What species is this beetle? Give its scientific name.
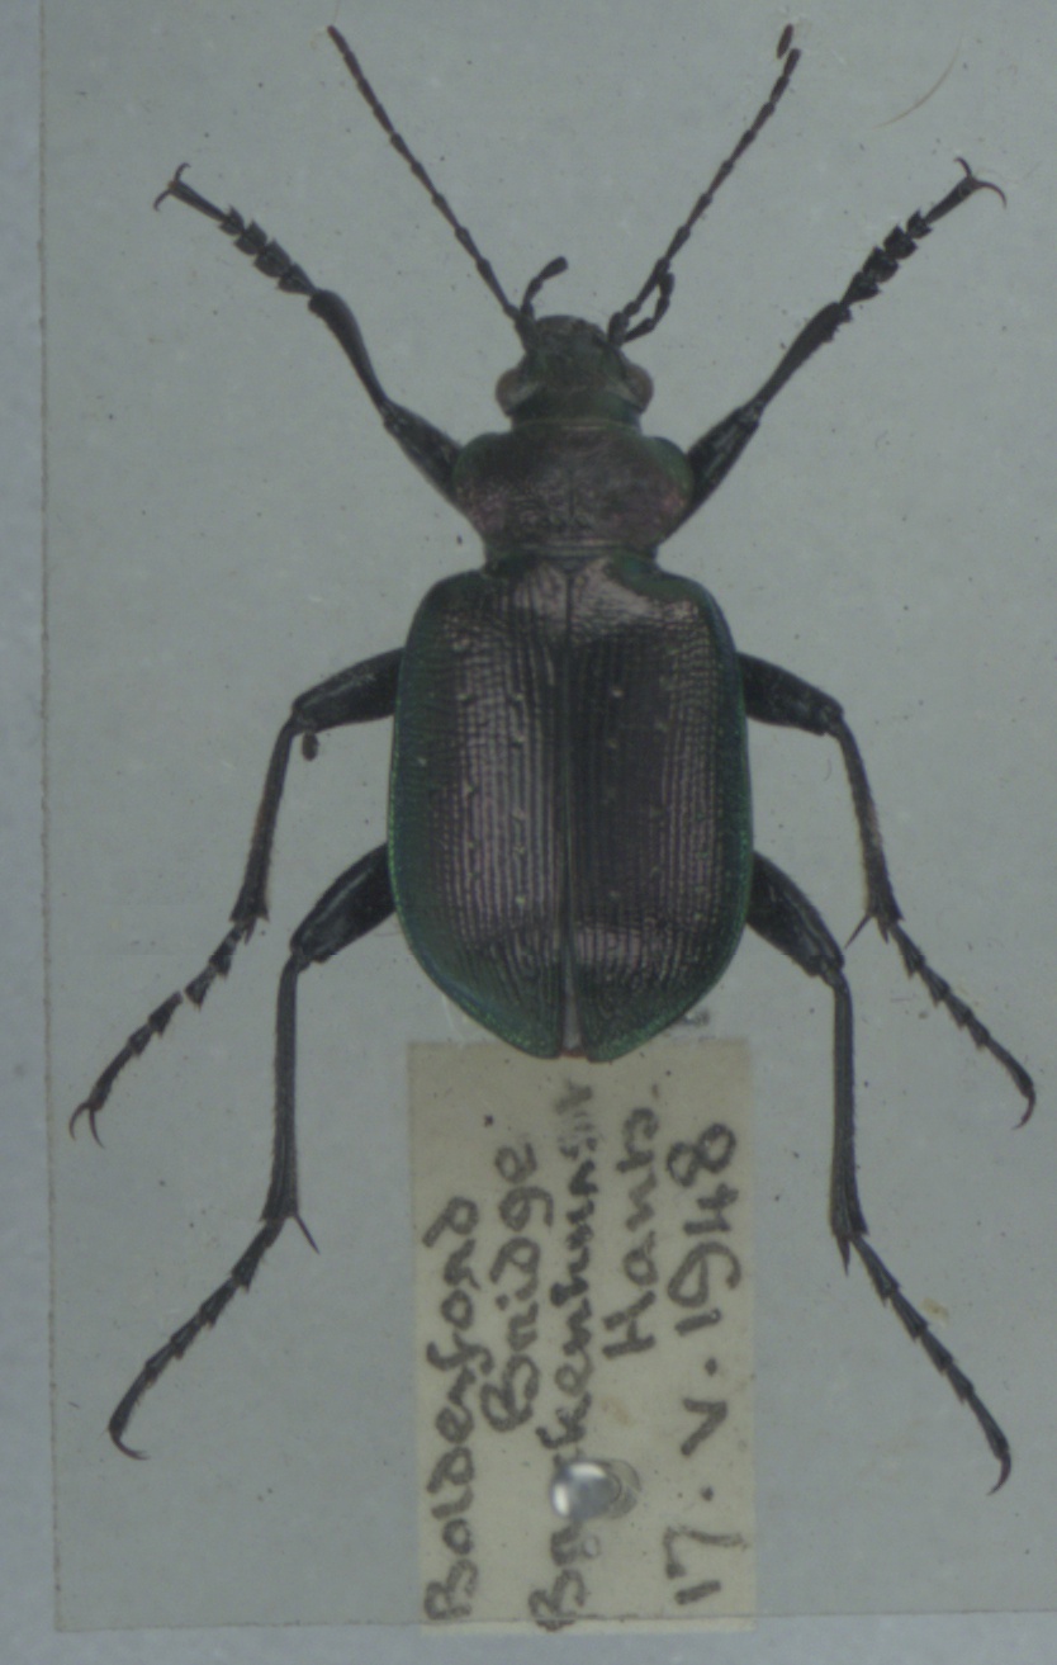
Calosoma inquisitor
